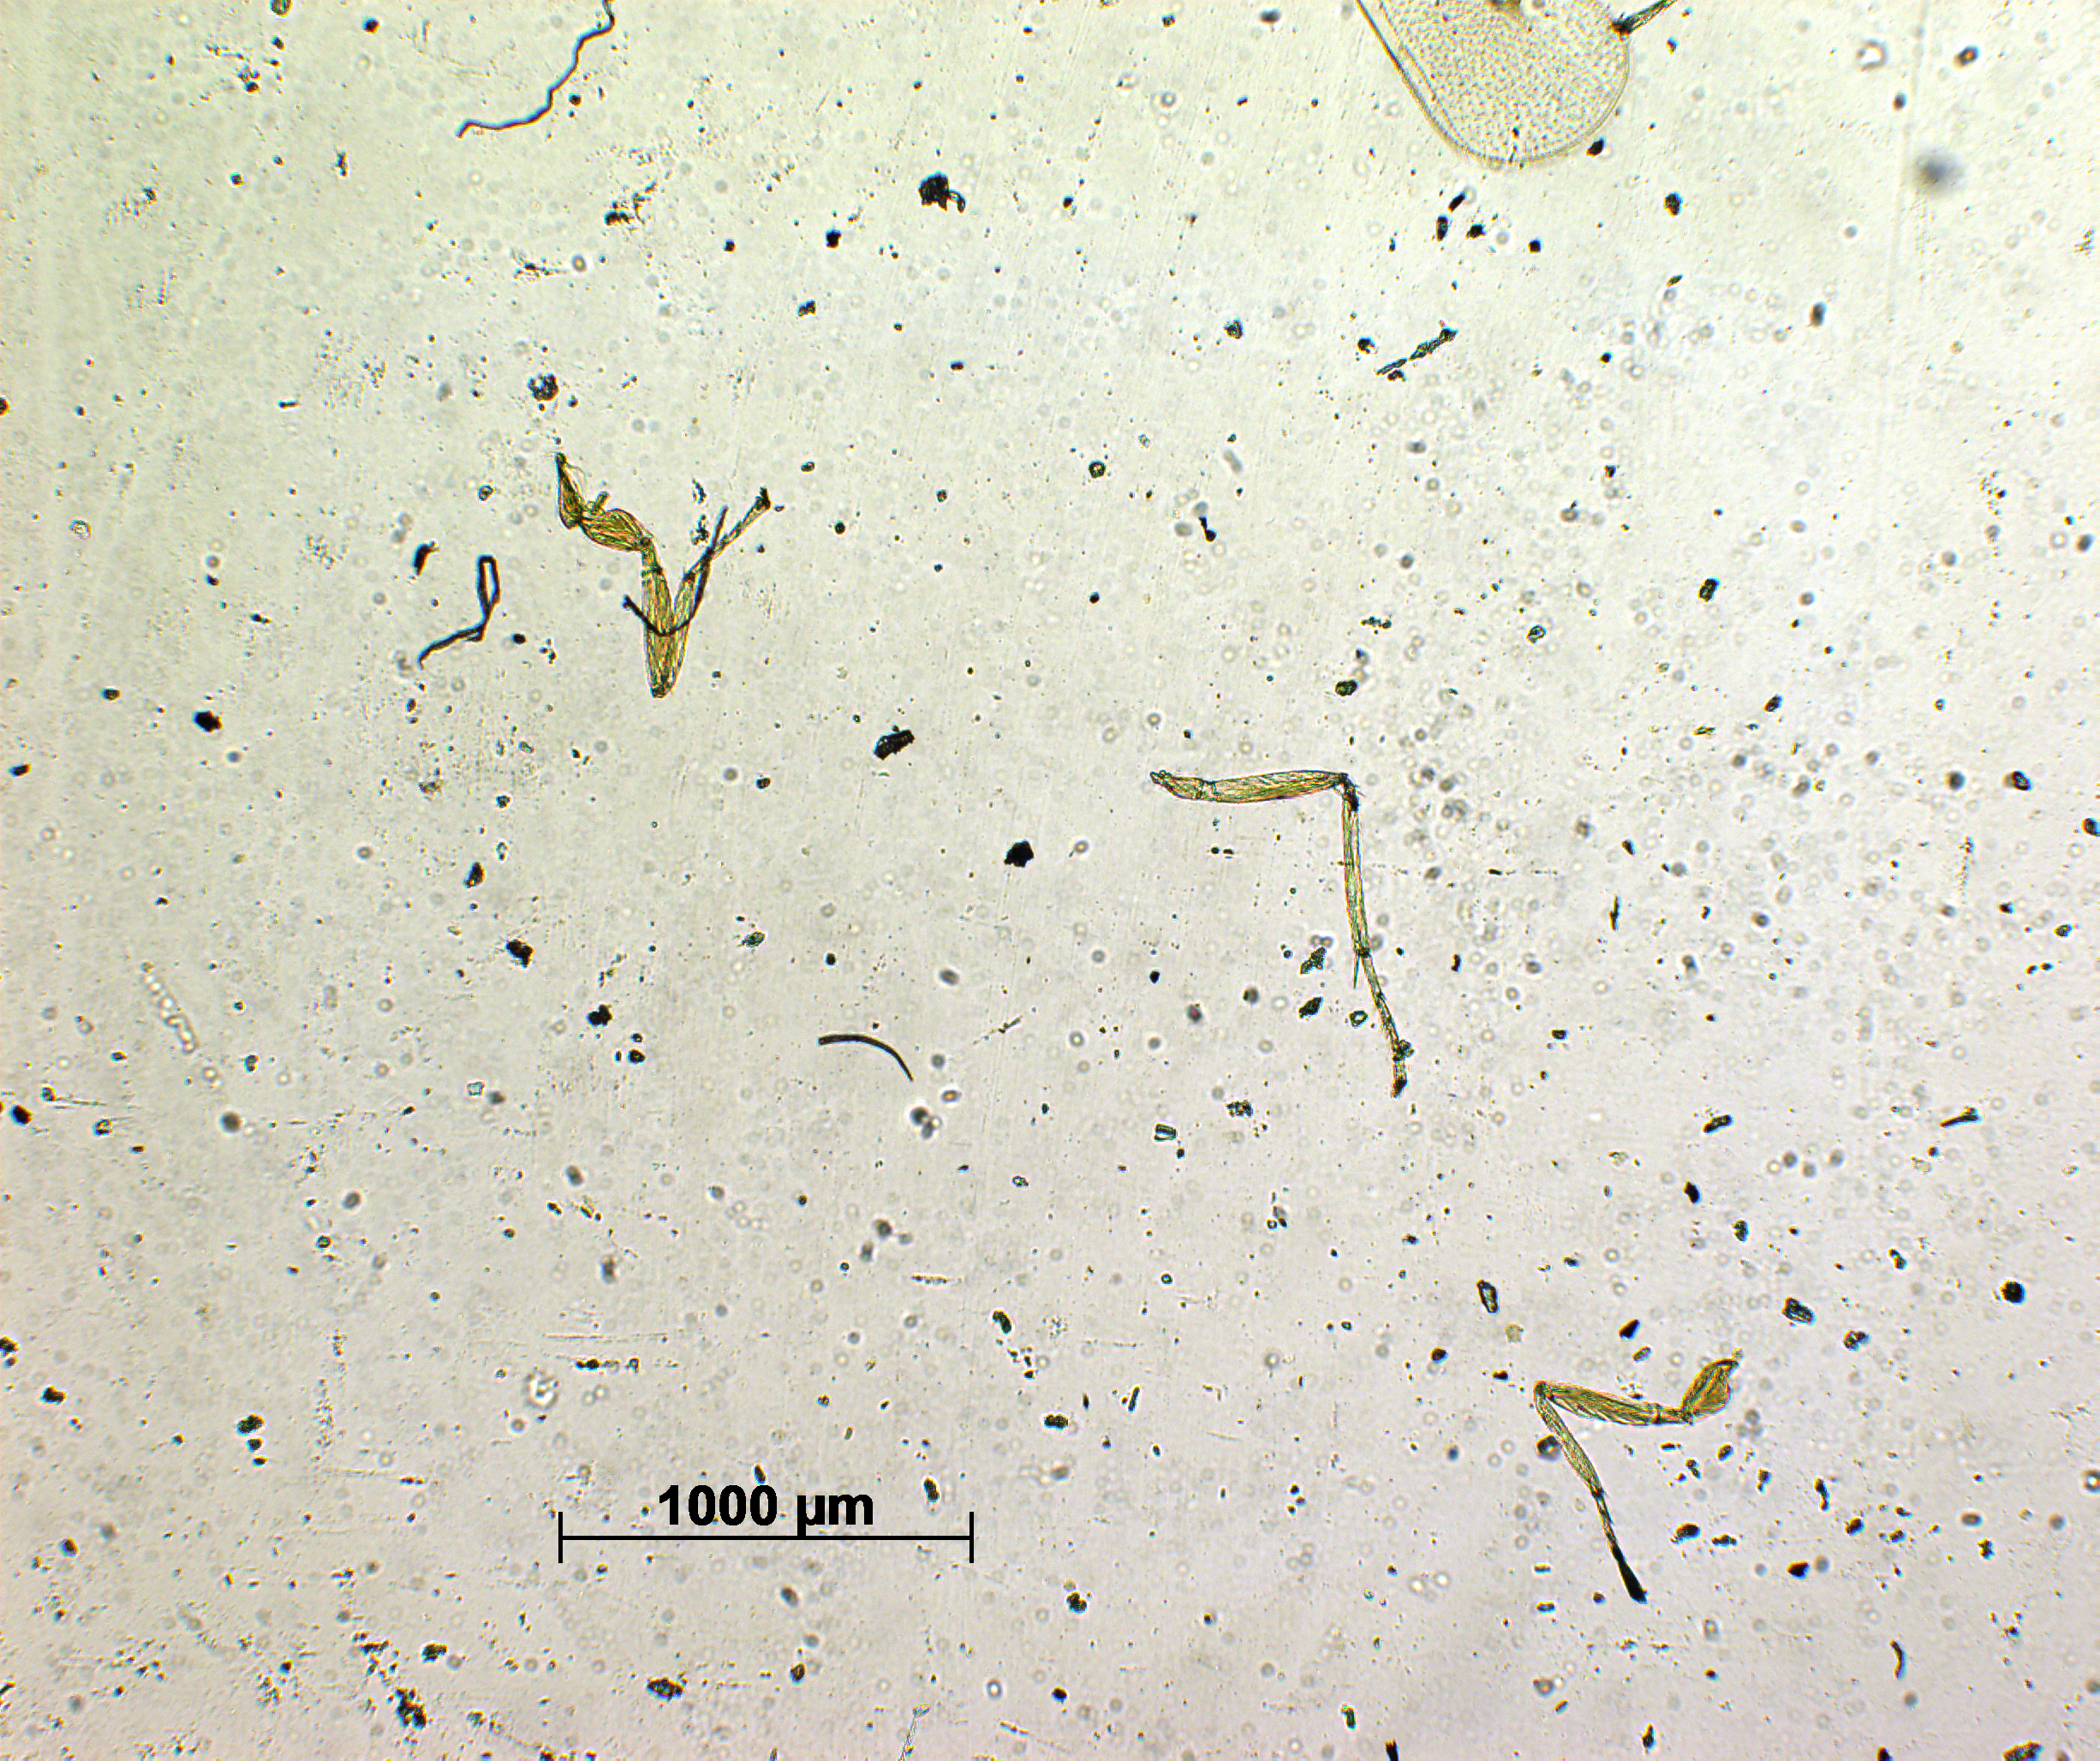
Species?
Tetrastichus postmarginaloides
